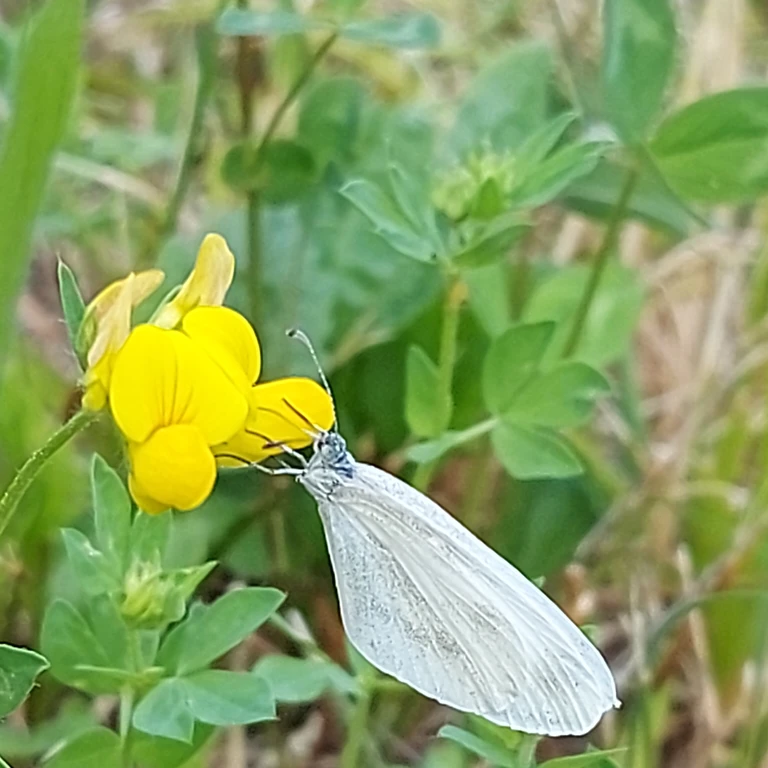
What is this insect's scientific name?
Leptidea sinapis/juvernica
